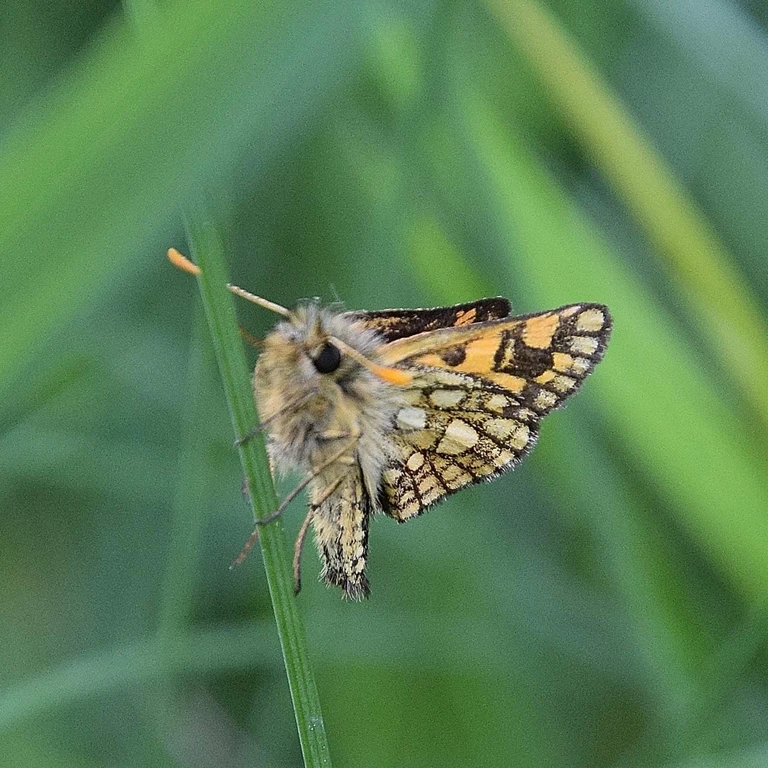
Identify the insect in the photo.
Carterocephalus palaemon
